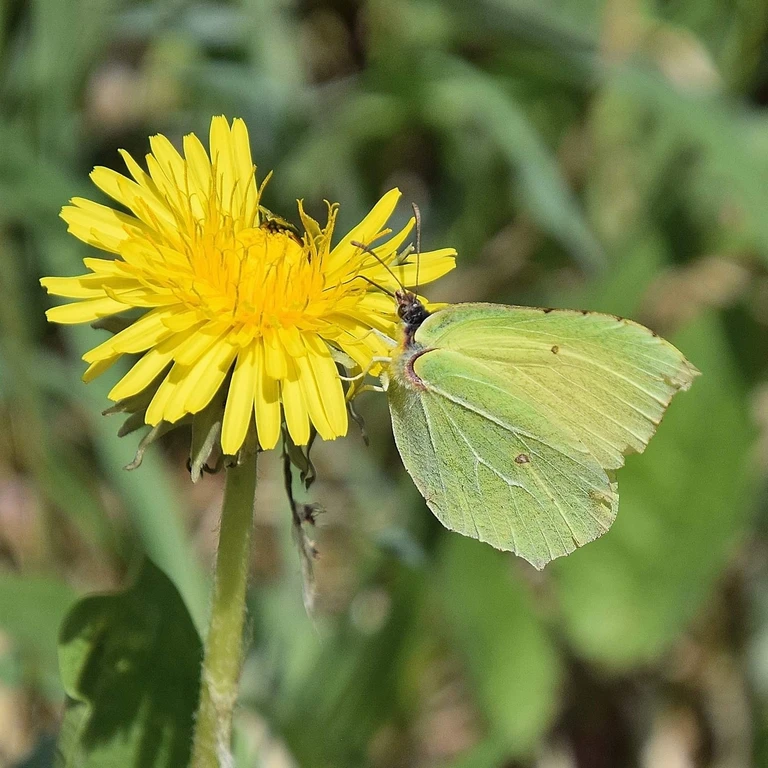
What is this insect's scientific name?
Gonepteryx rhamni
